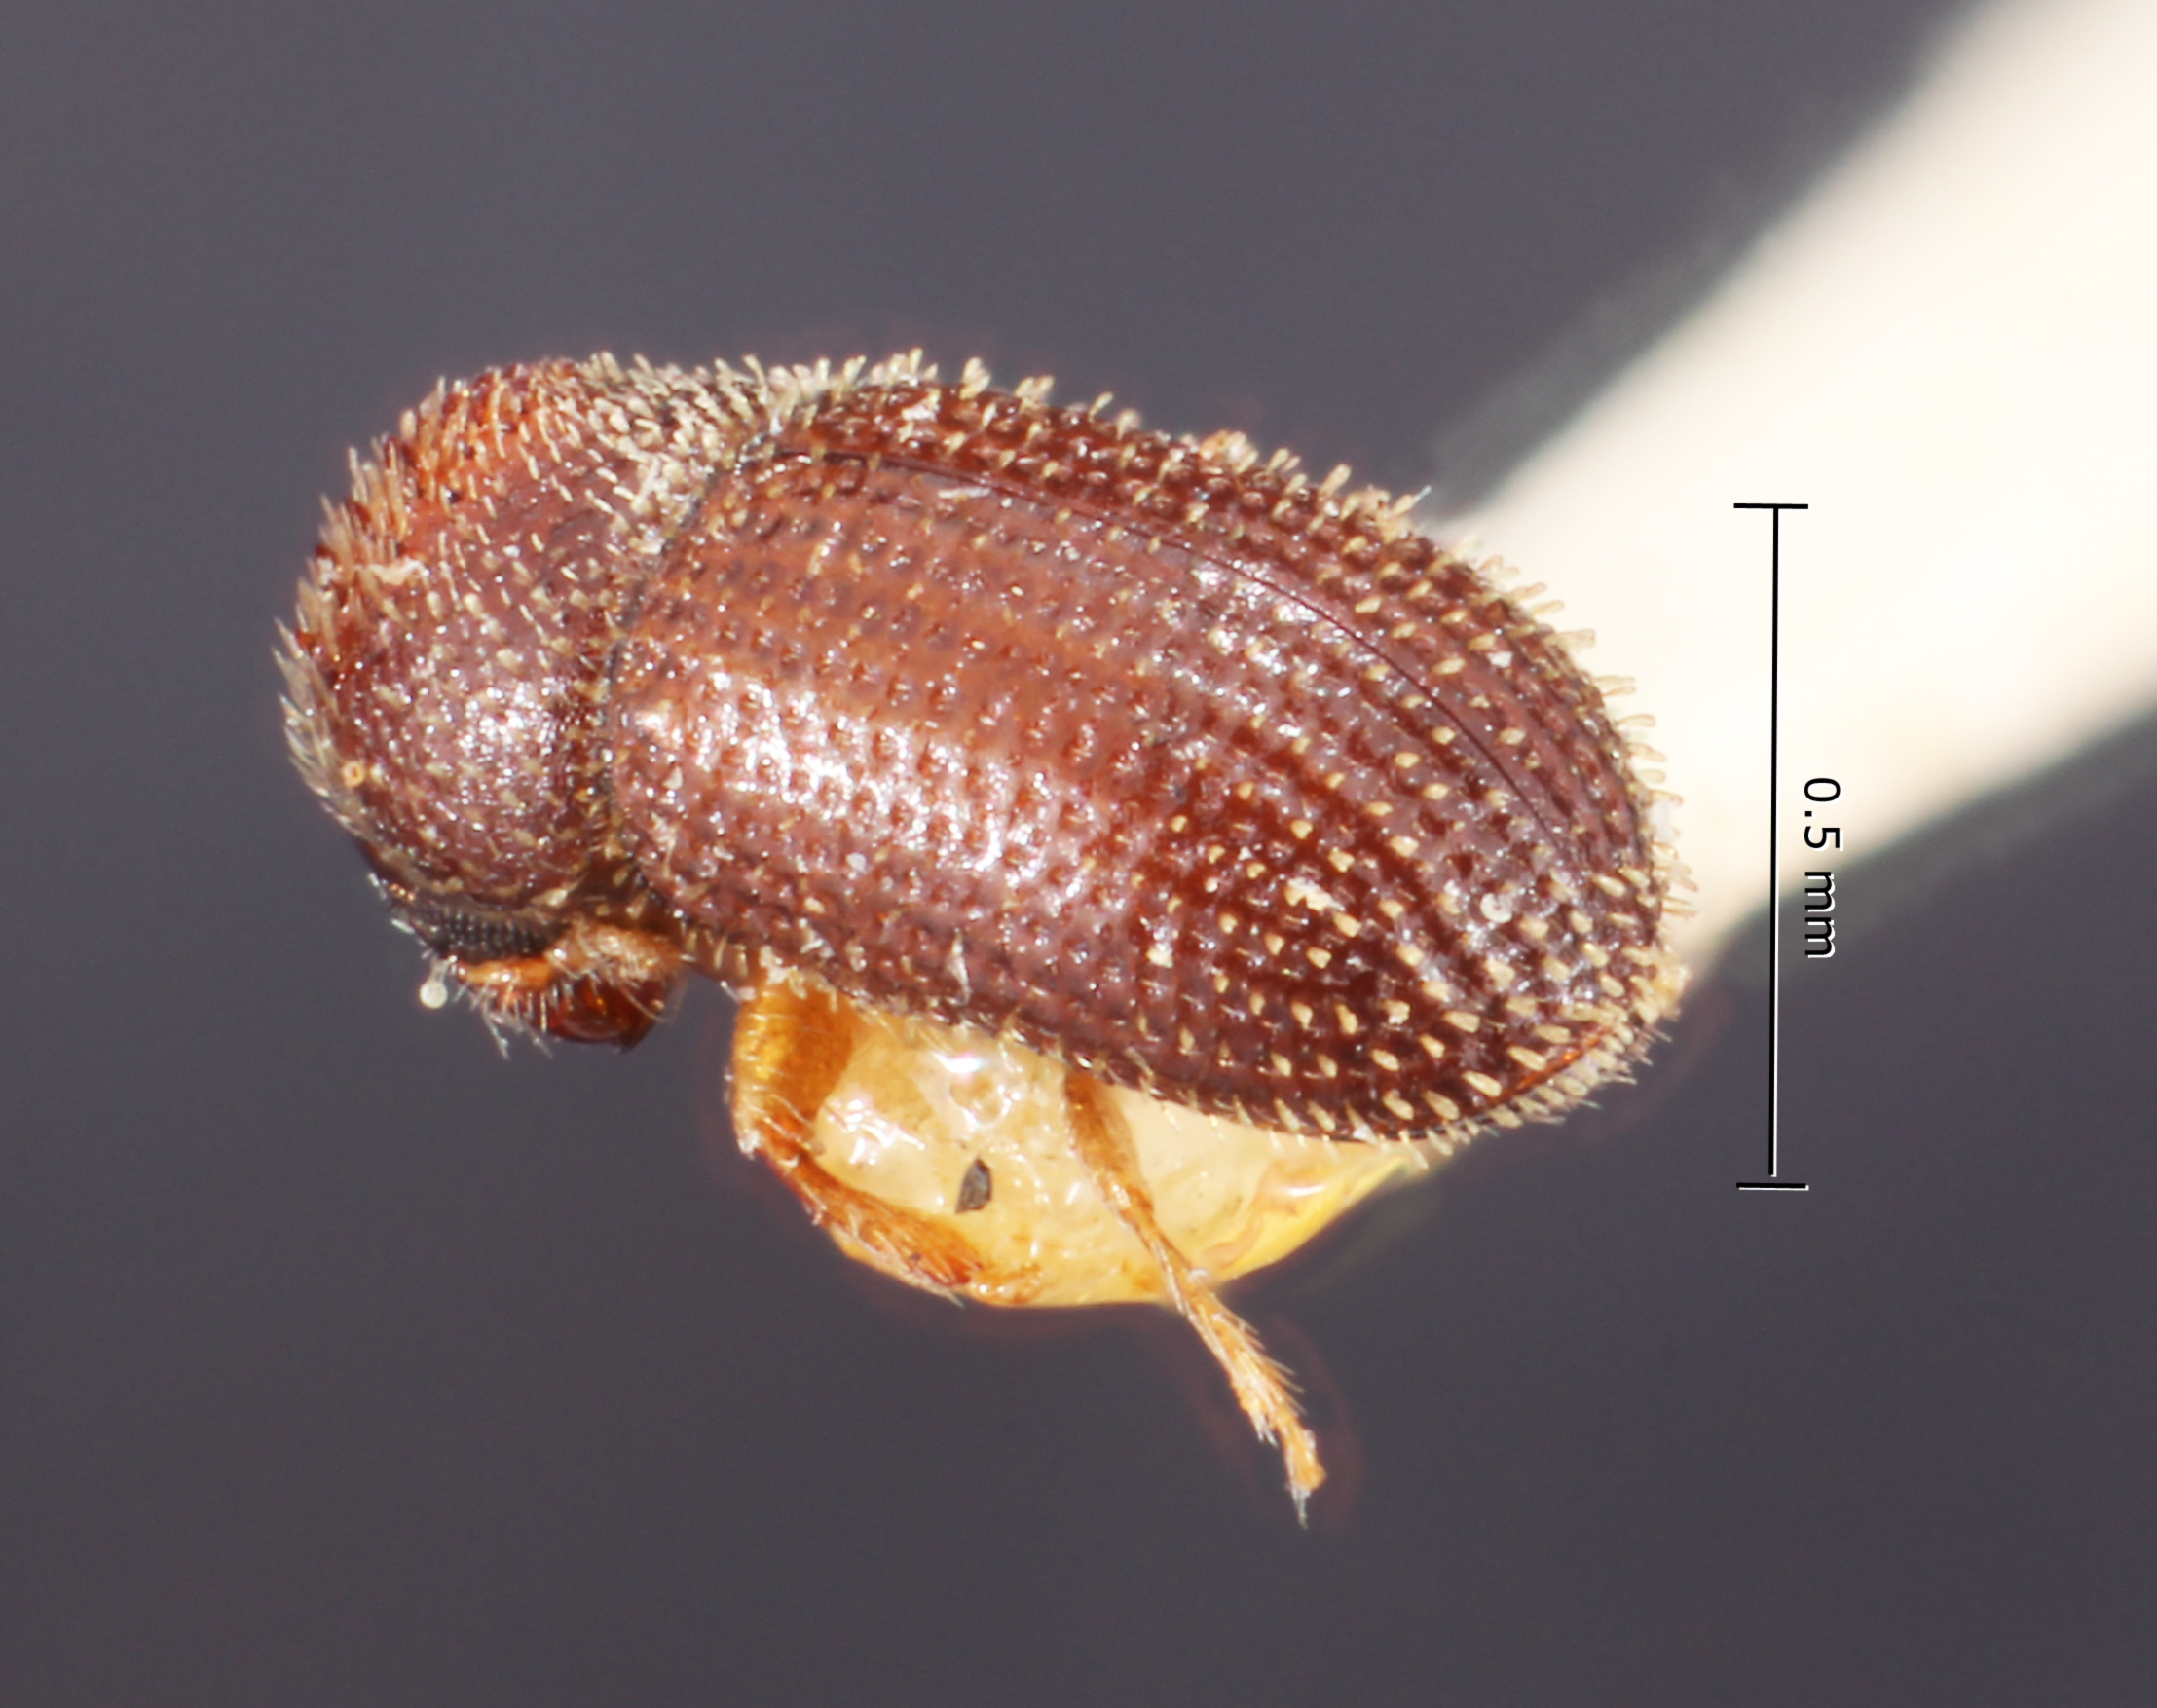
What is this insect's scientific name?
Hypothenemus sparsus
